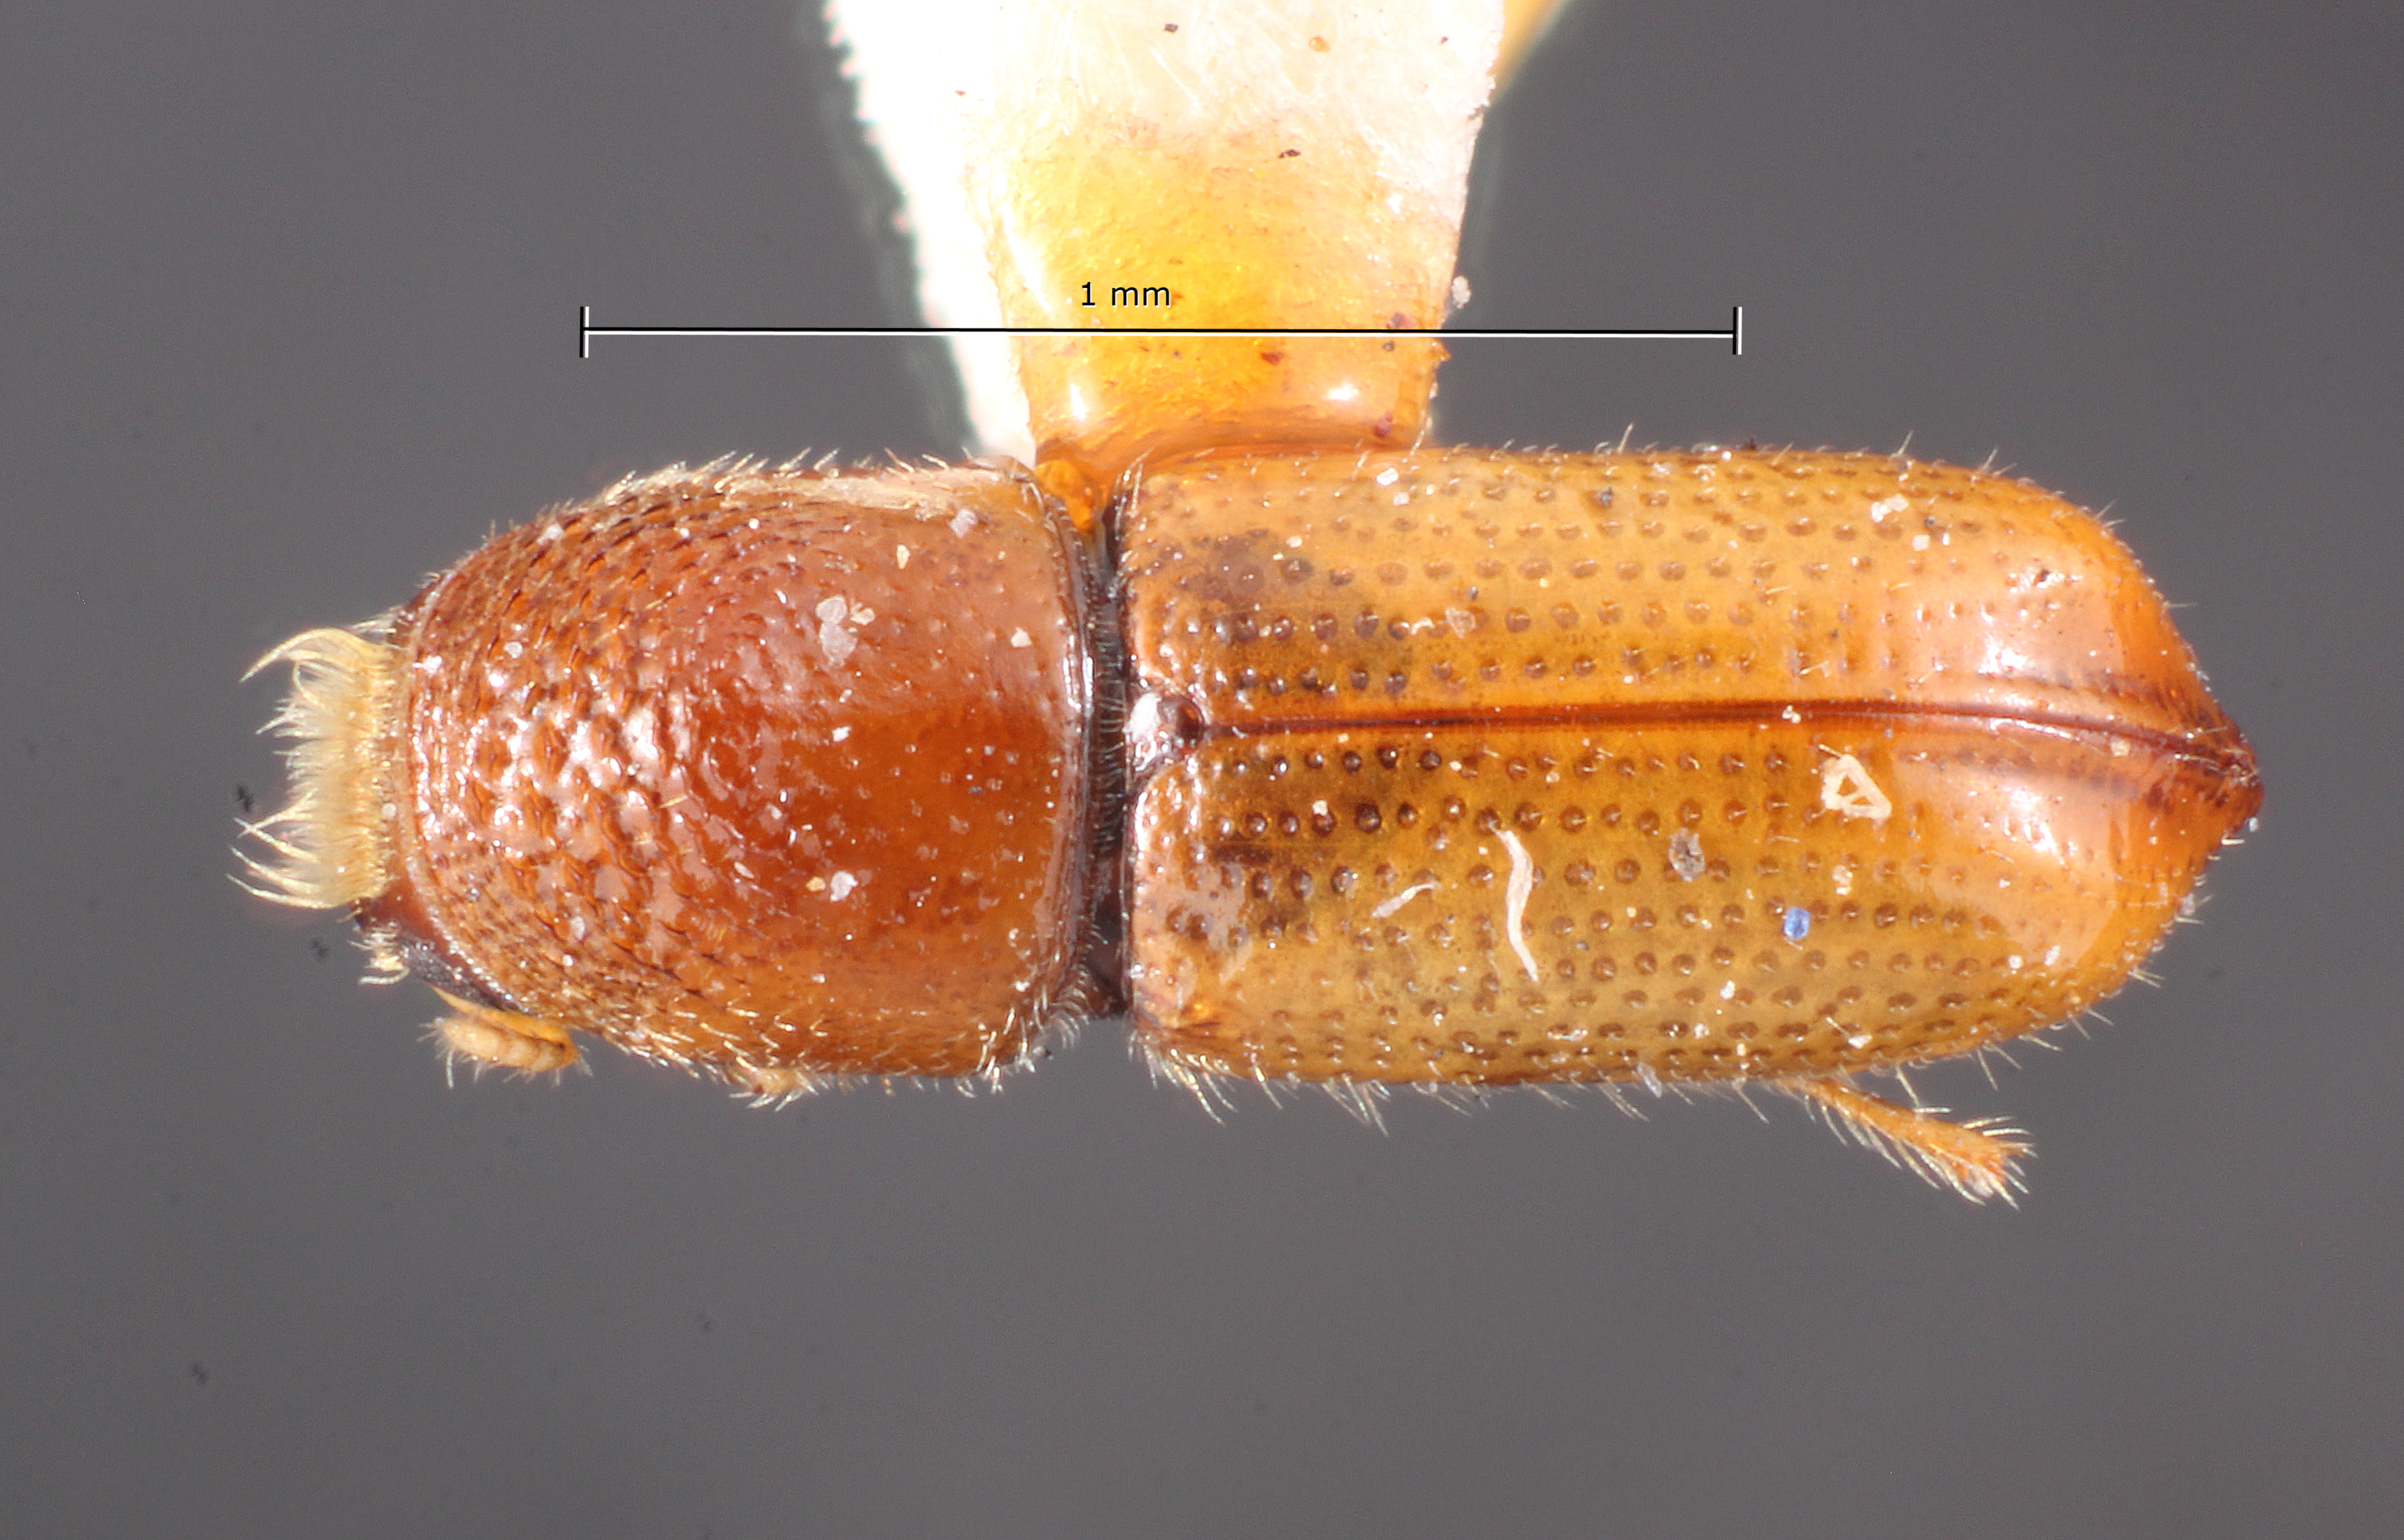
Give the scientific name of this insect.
Pityophthorus citus
